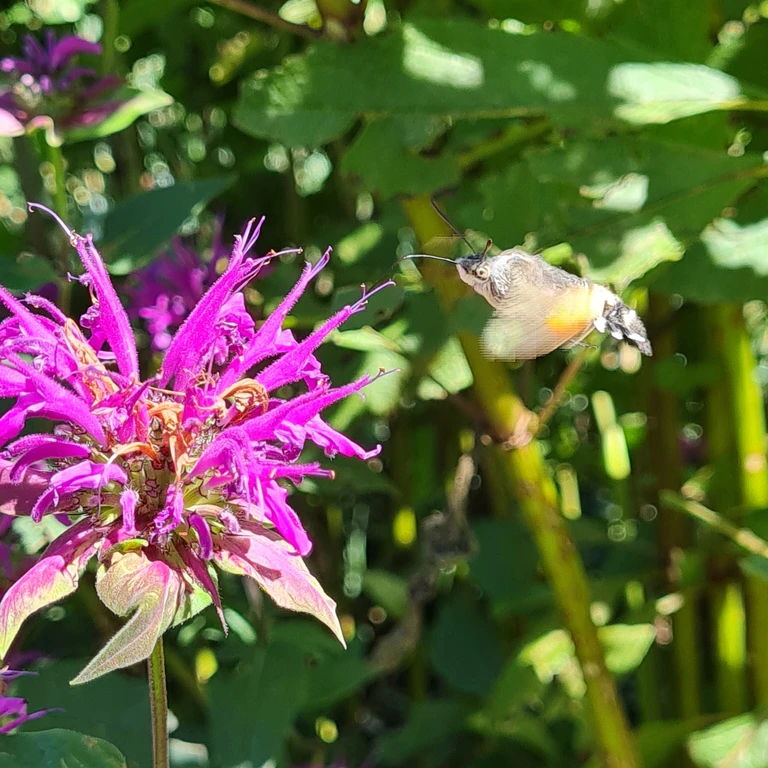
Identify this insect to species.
Macroglossum stellatarum
